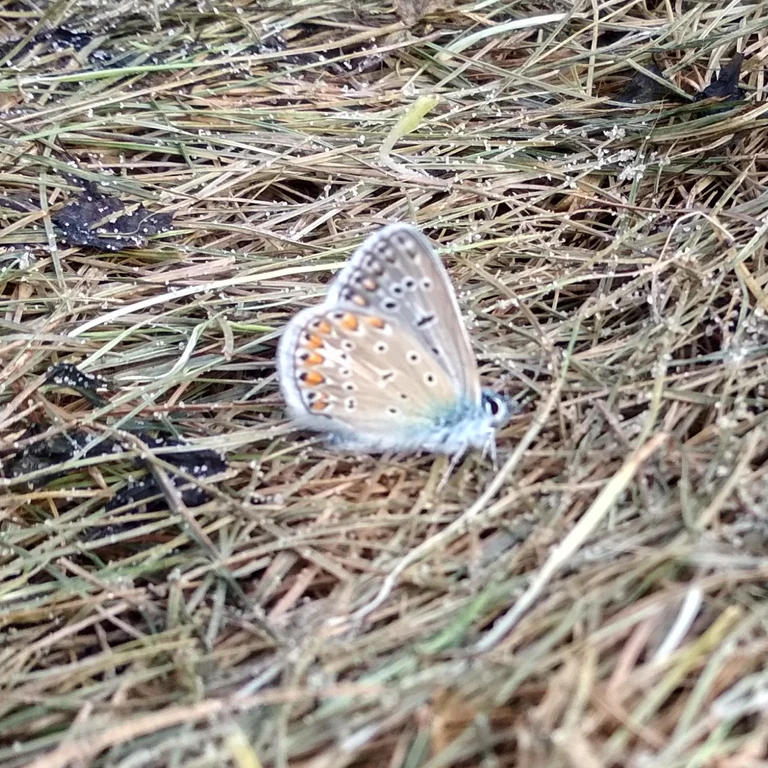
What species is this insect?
Polyommatus icarus
